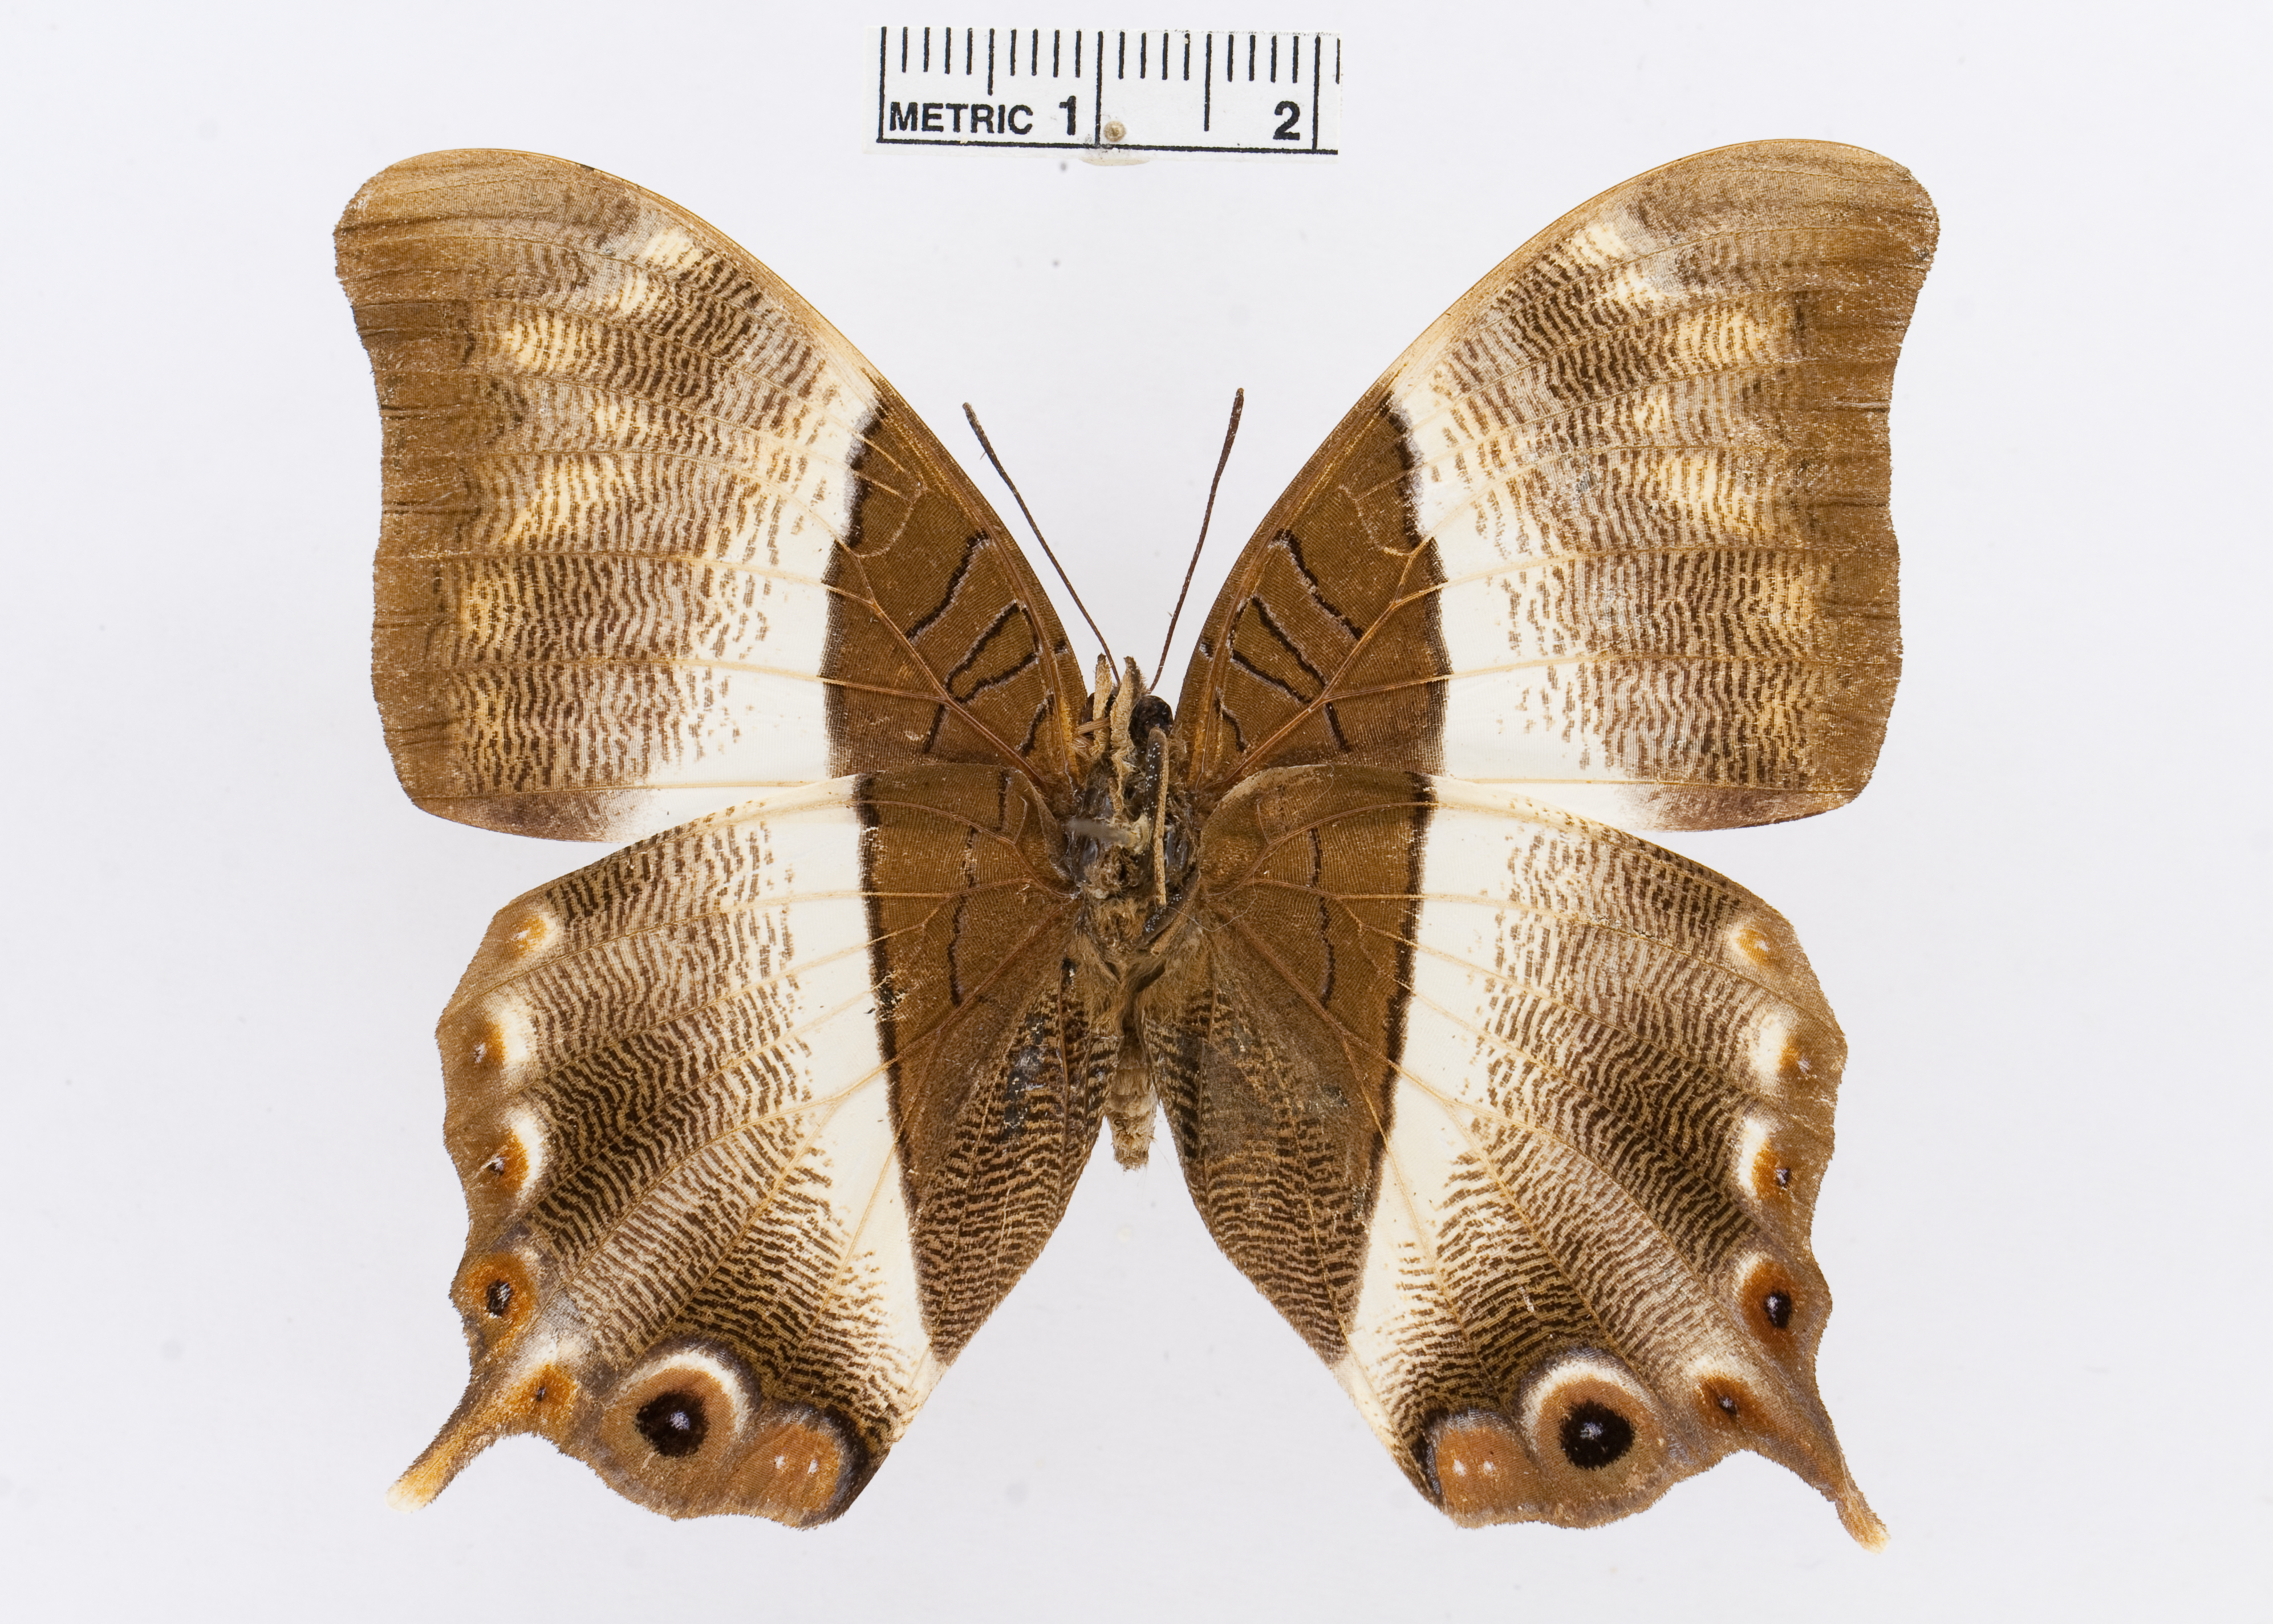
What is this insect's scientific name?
Palla violenitens
